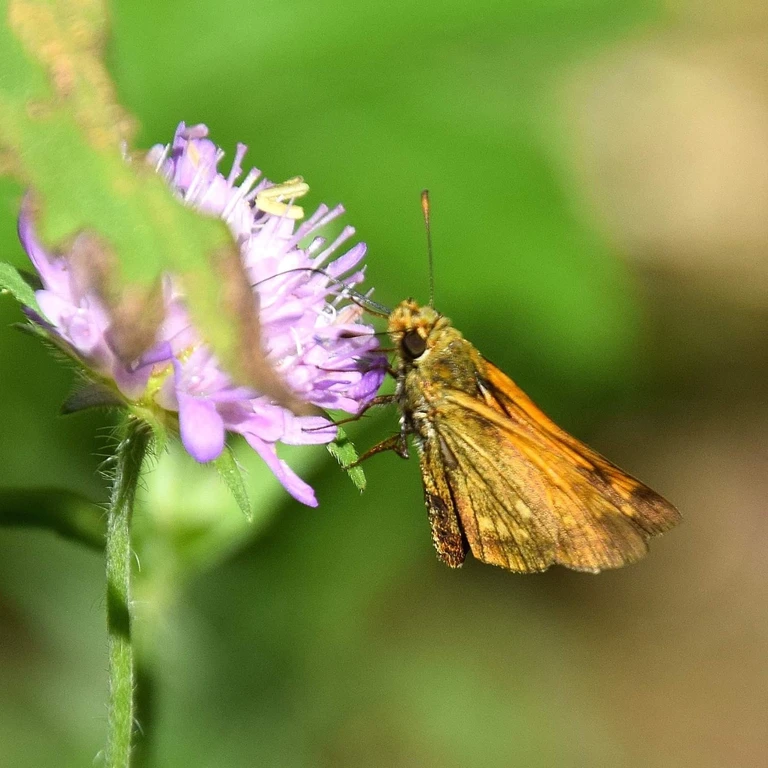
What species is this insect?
Ochlodes sylvanus (also Ochlodes venata)
